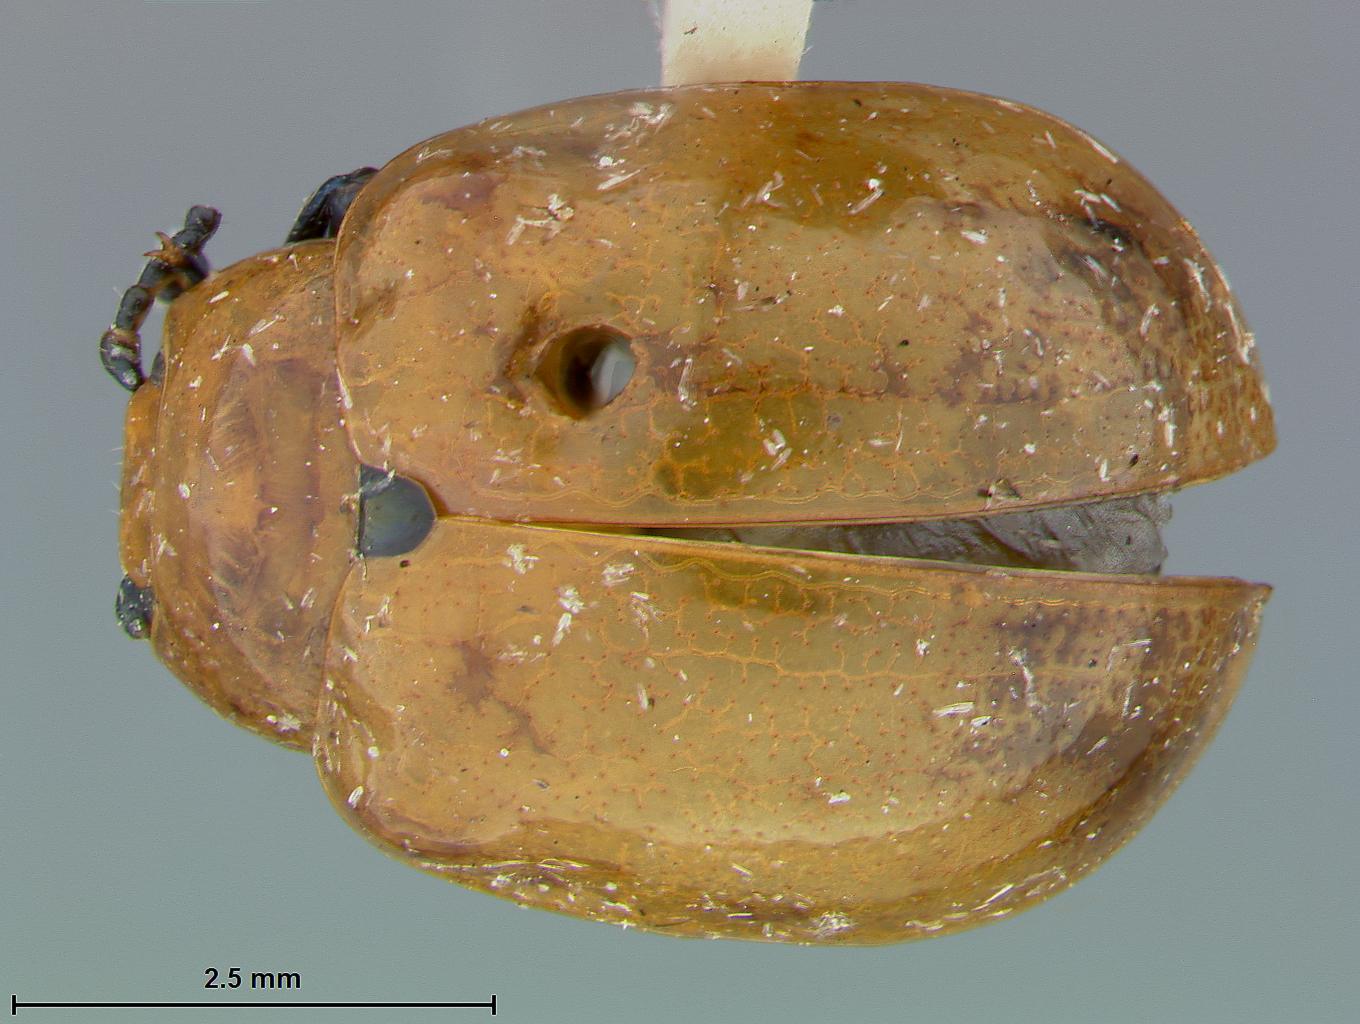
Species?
Phaedon barberi
